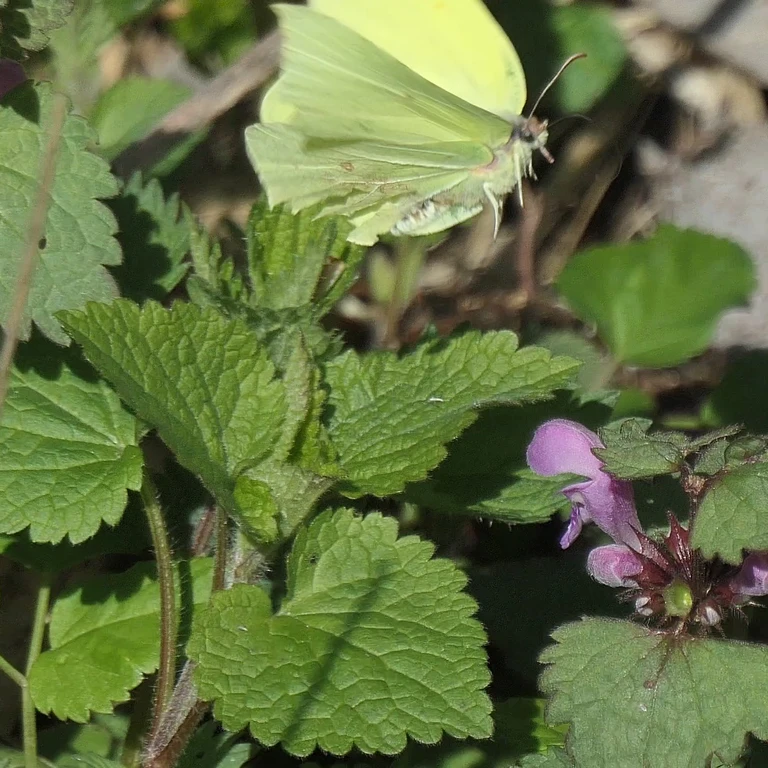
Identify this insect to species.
Gonepteryx rhamni
